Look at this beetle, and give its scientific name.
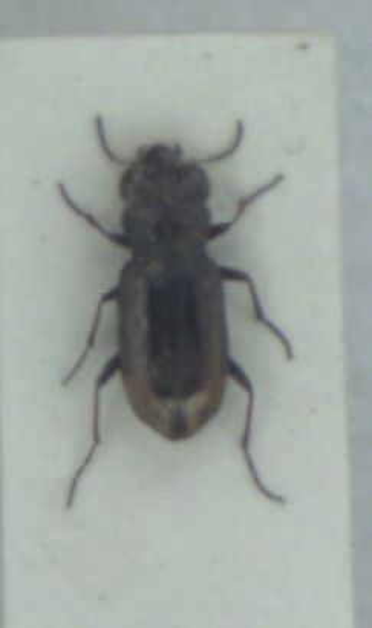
Notiophilus biguttatus
